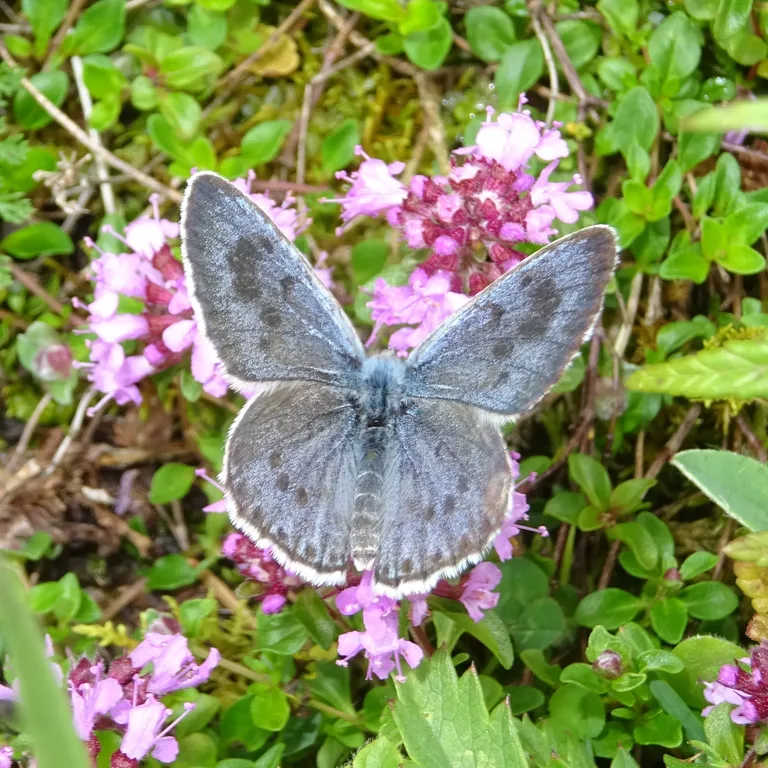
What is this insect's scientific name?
Phengaris arion (also Maculinea arion)
